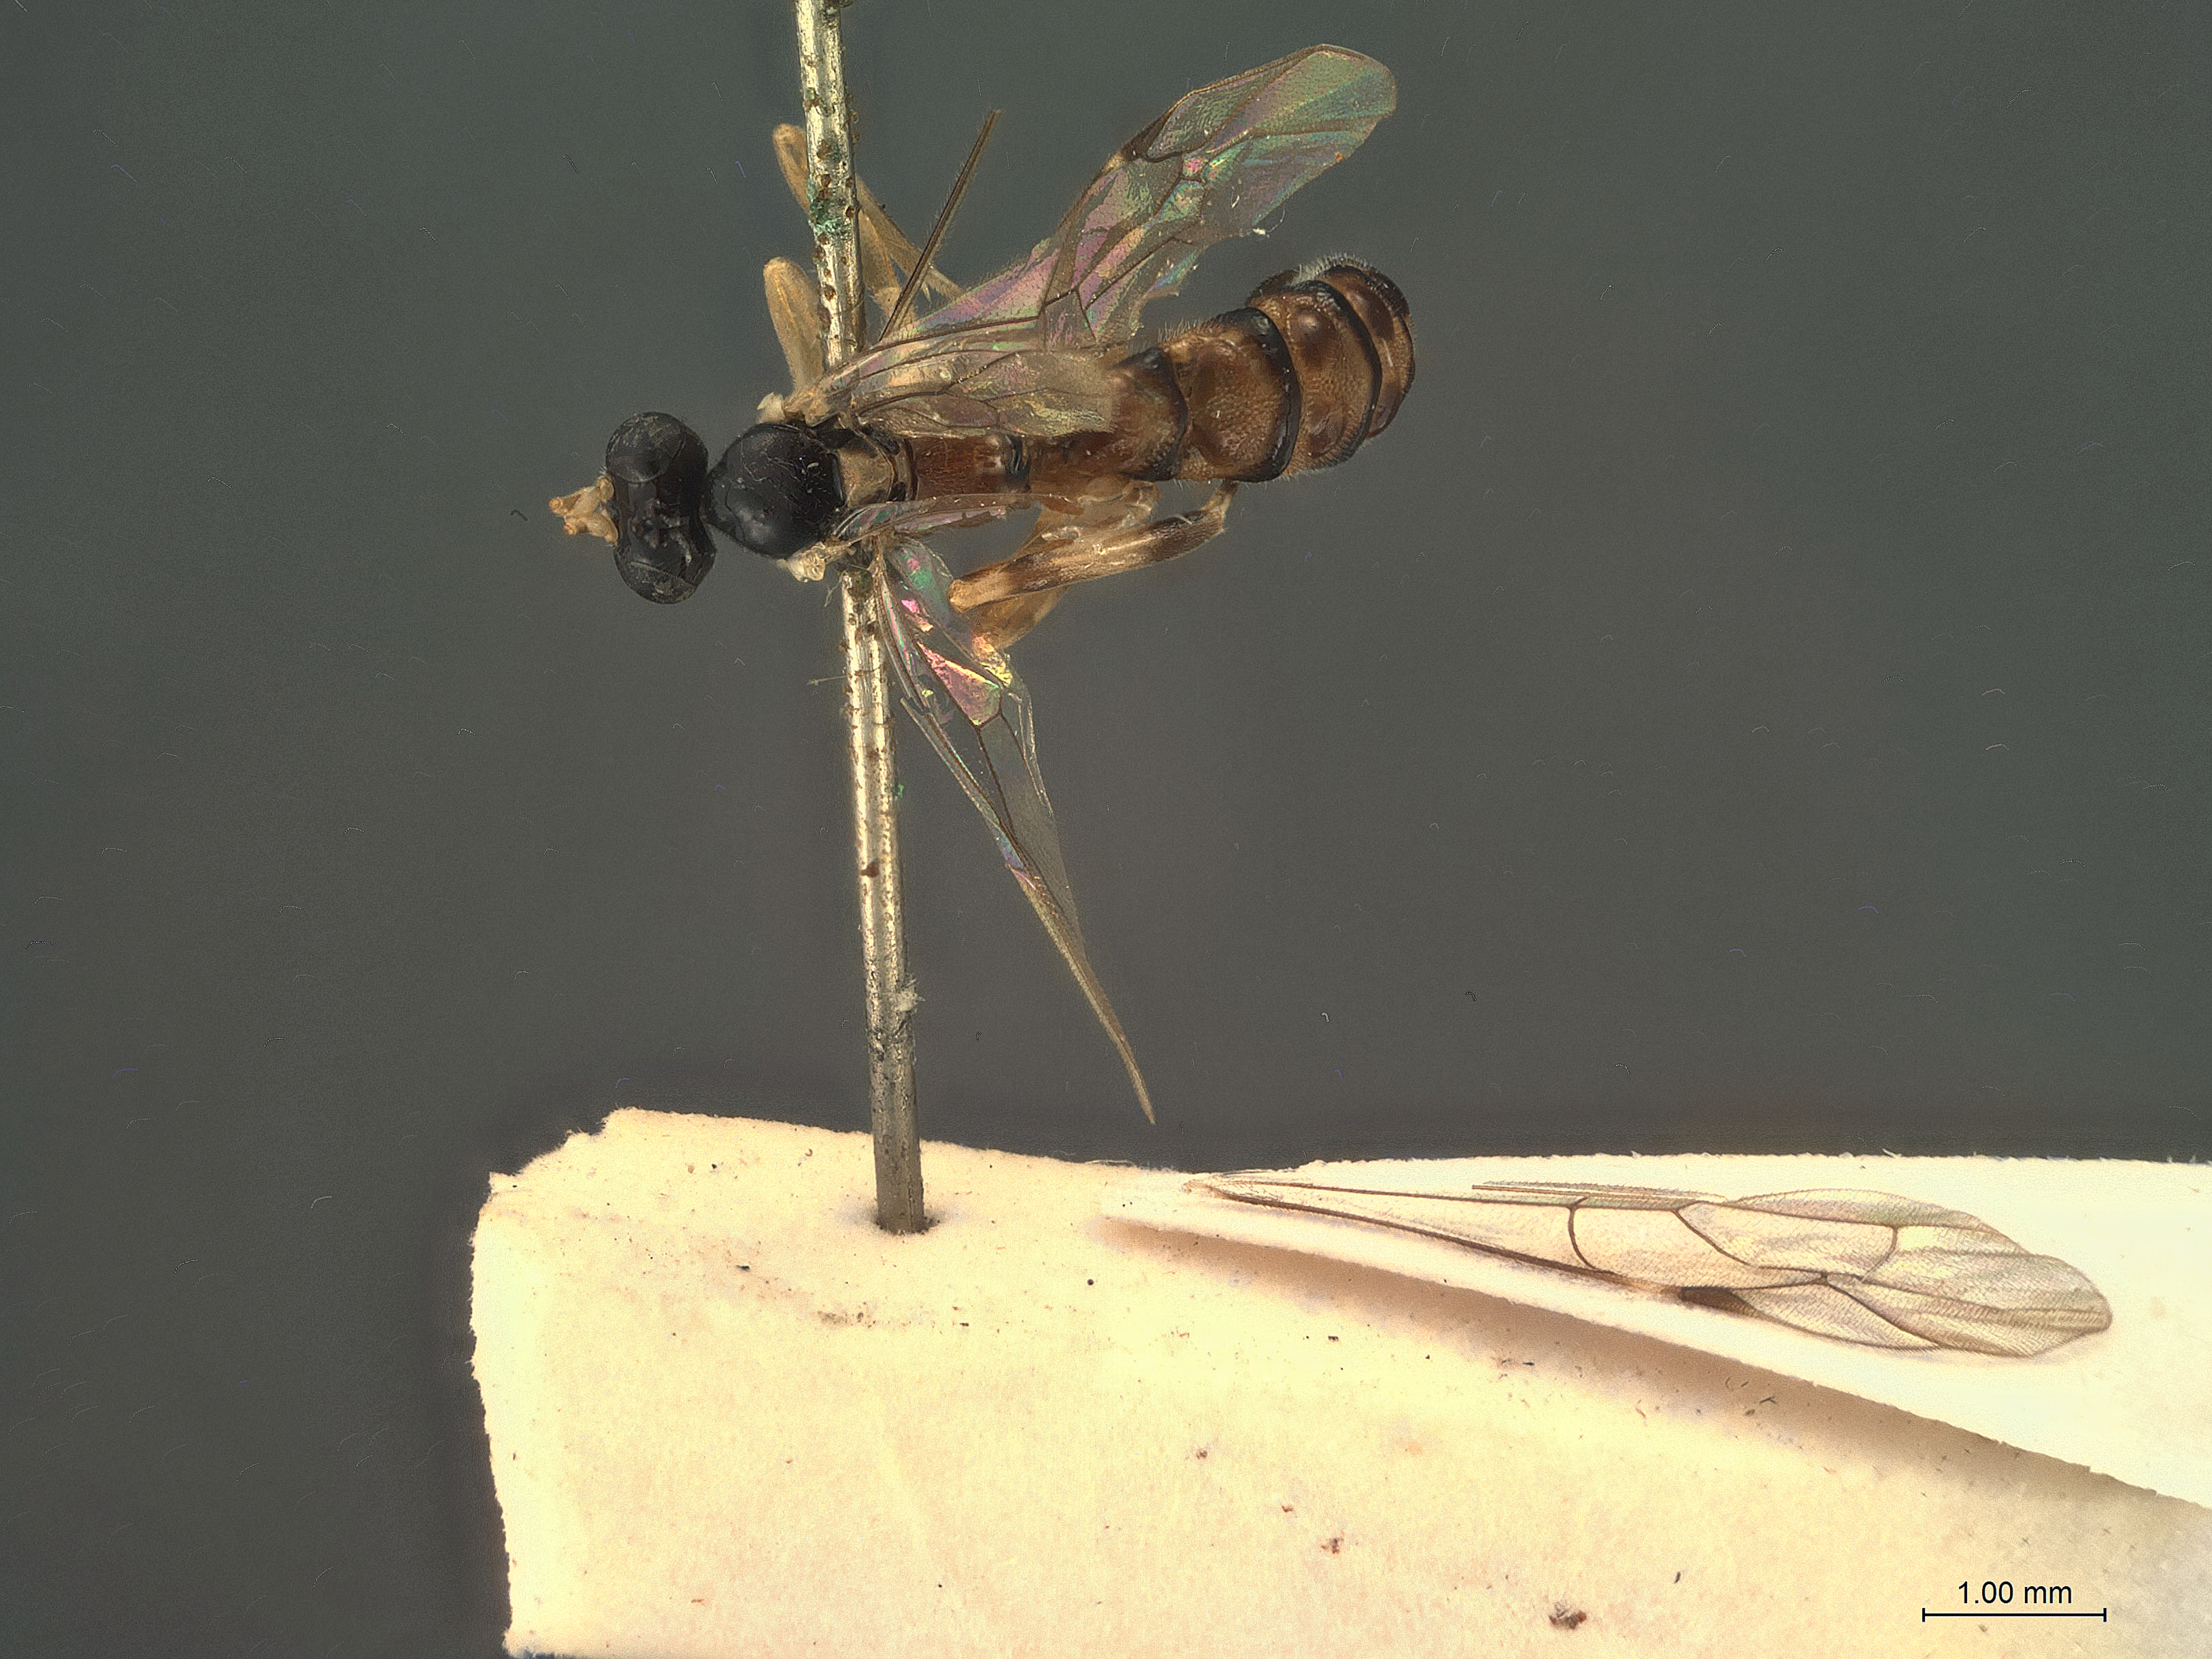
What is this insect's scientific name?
Zaglyptus indicus
